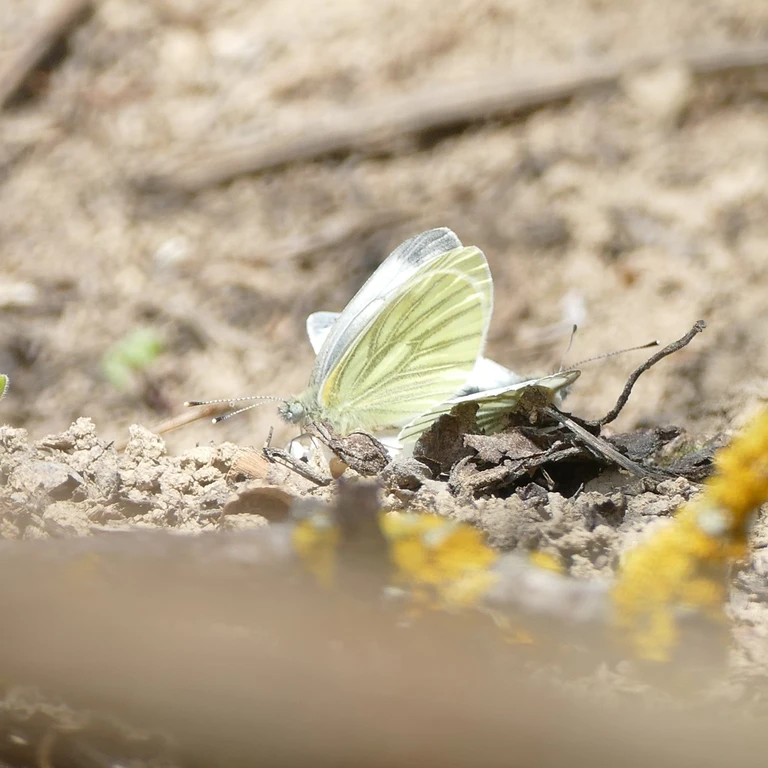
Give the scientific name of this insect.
Pieris napi
